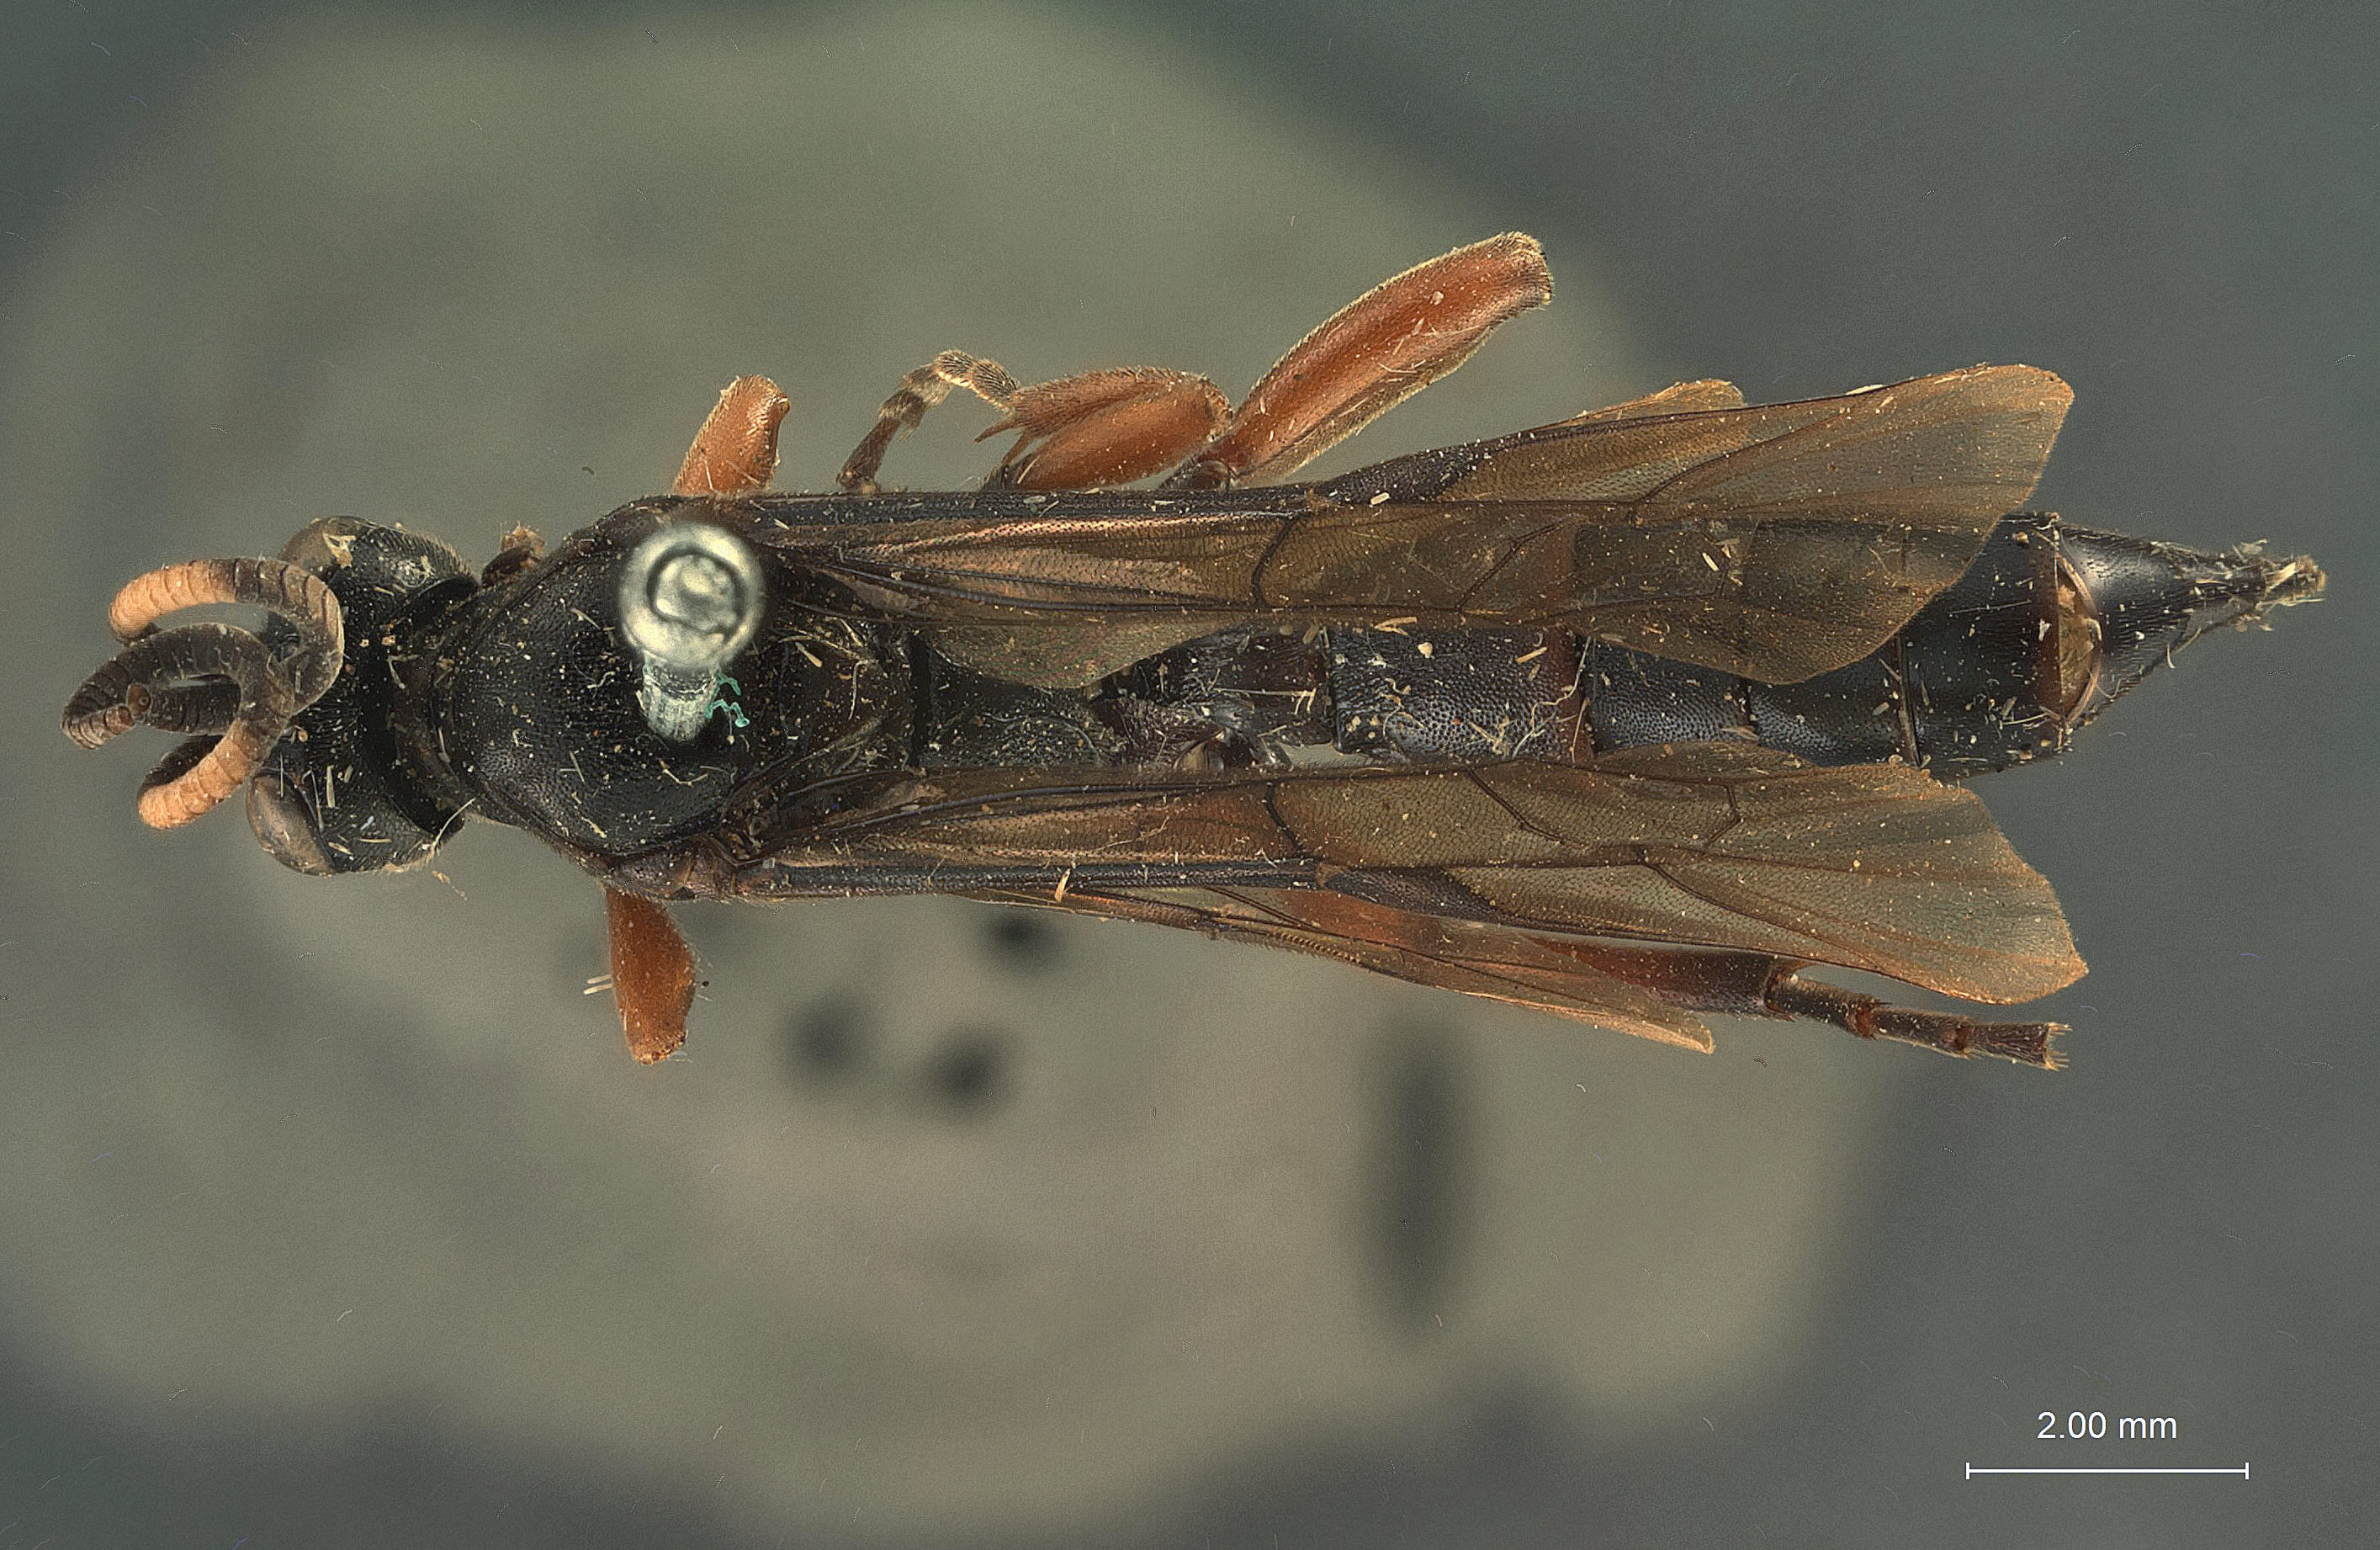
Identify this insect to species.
Coelichneumon flagellator
